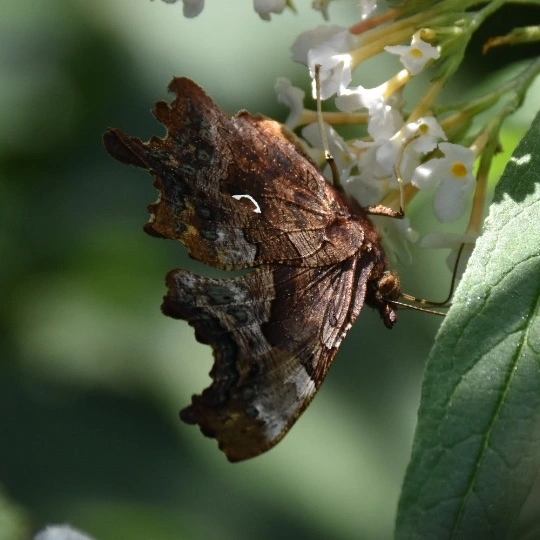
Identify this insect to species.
Polygonia c-album
